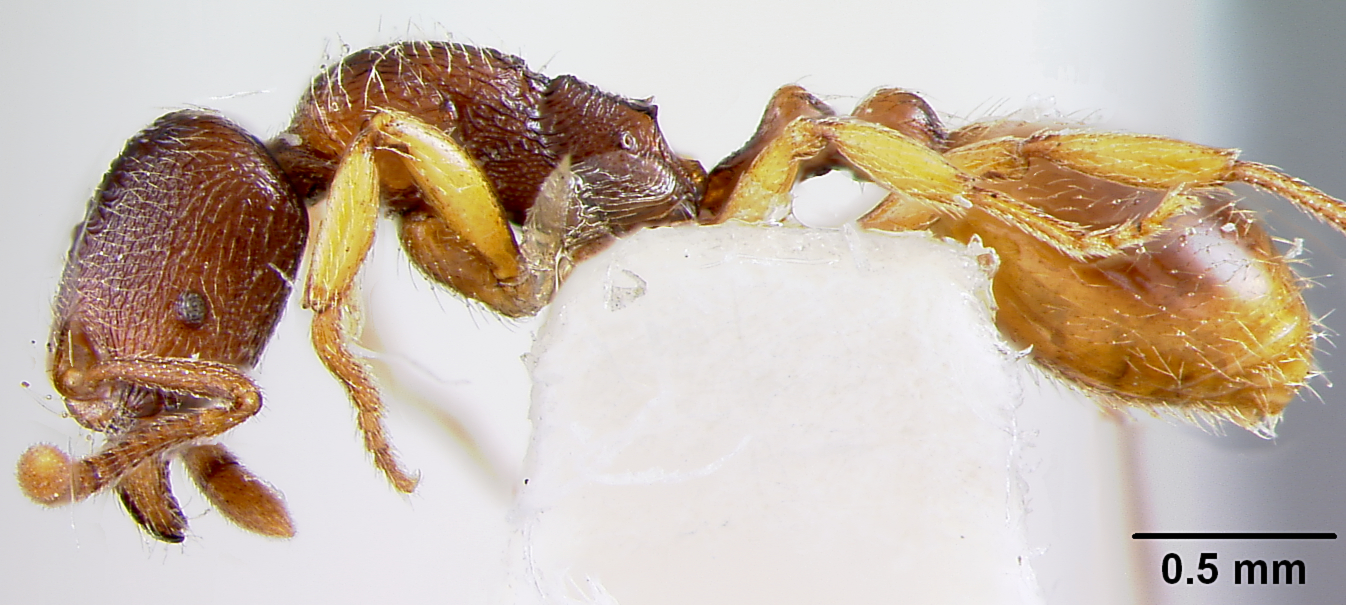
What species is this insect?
Stenamma occidentale
